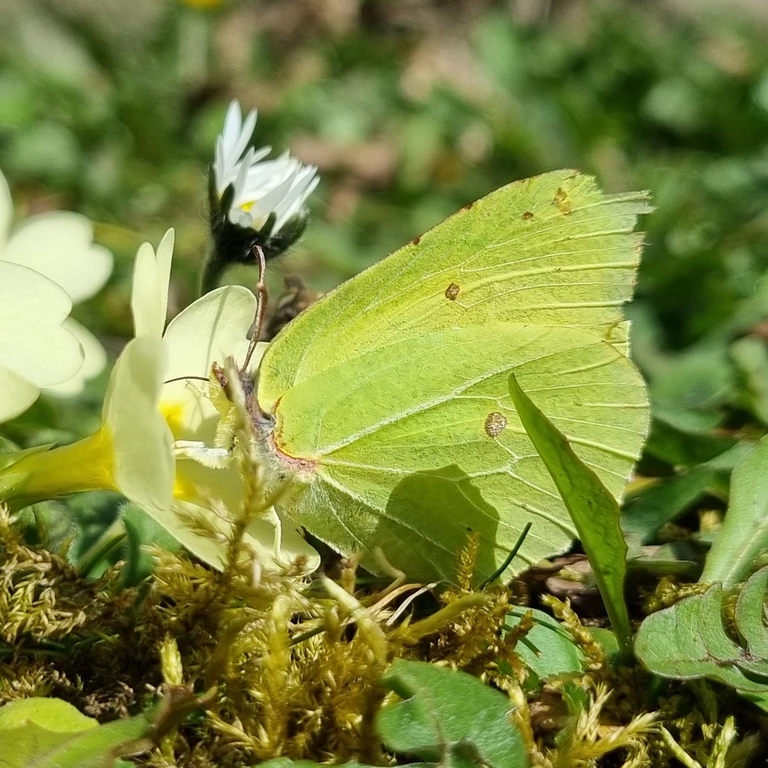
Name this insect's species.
Gonepteryx rhamni
